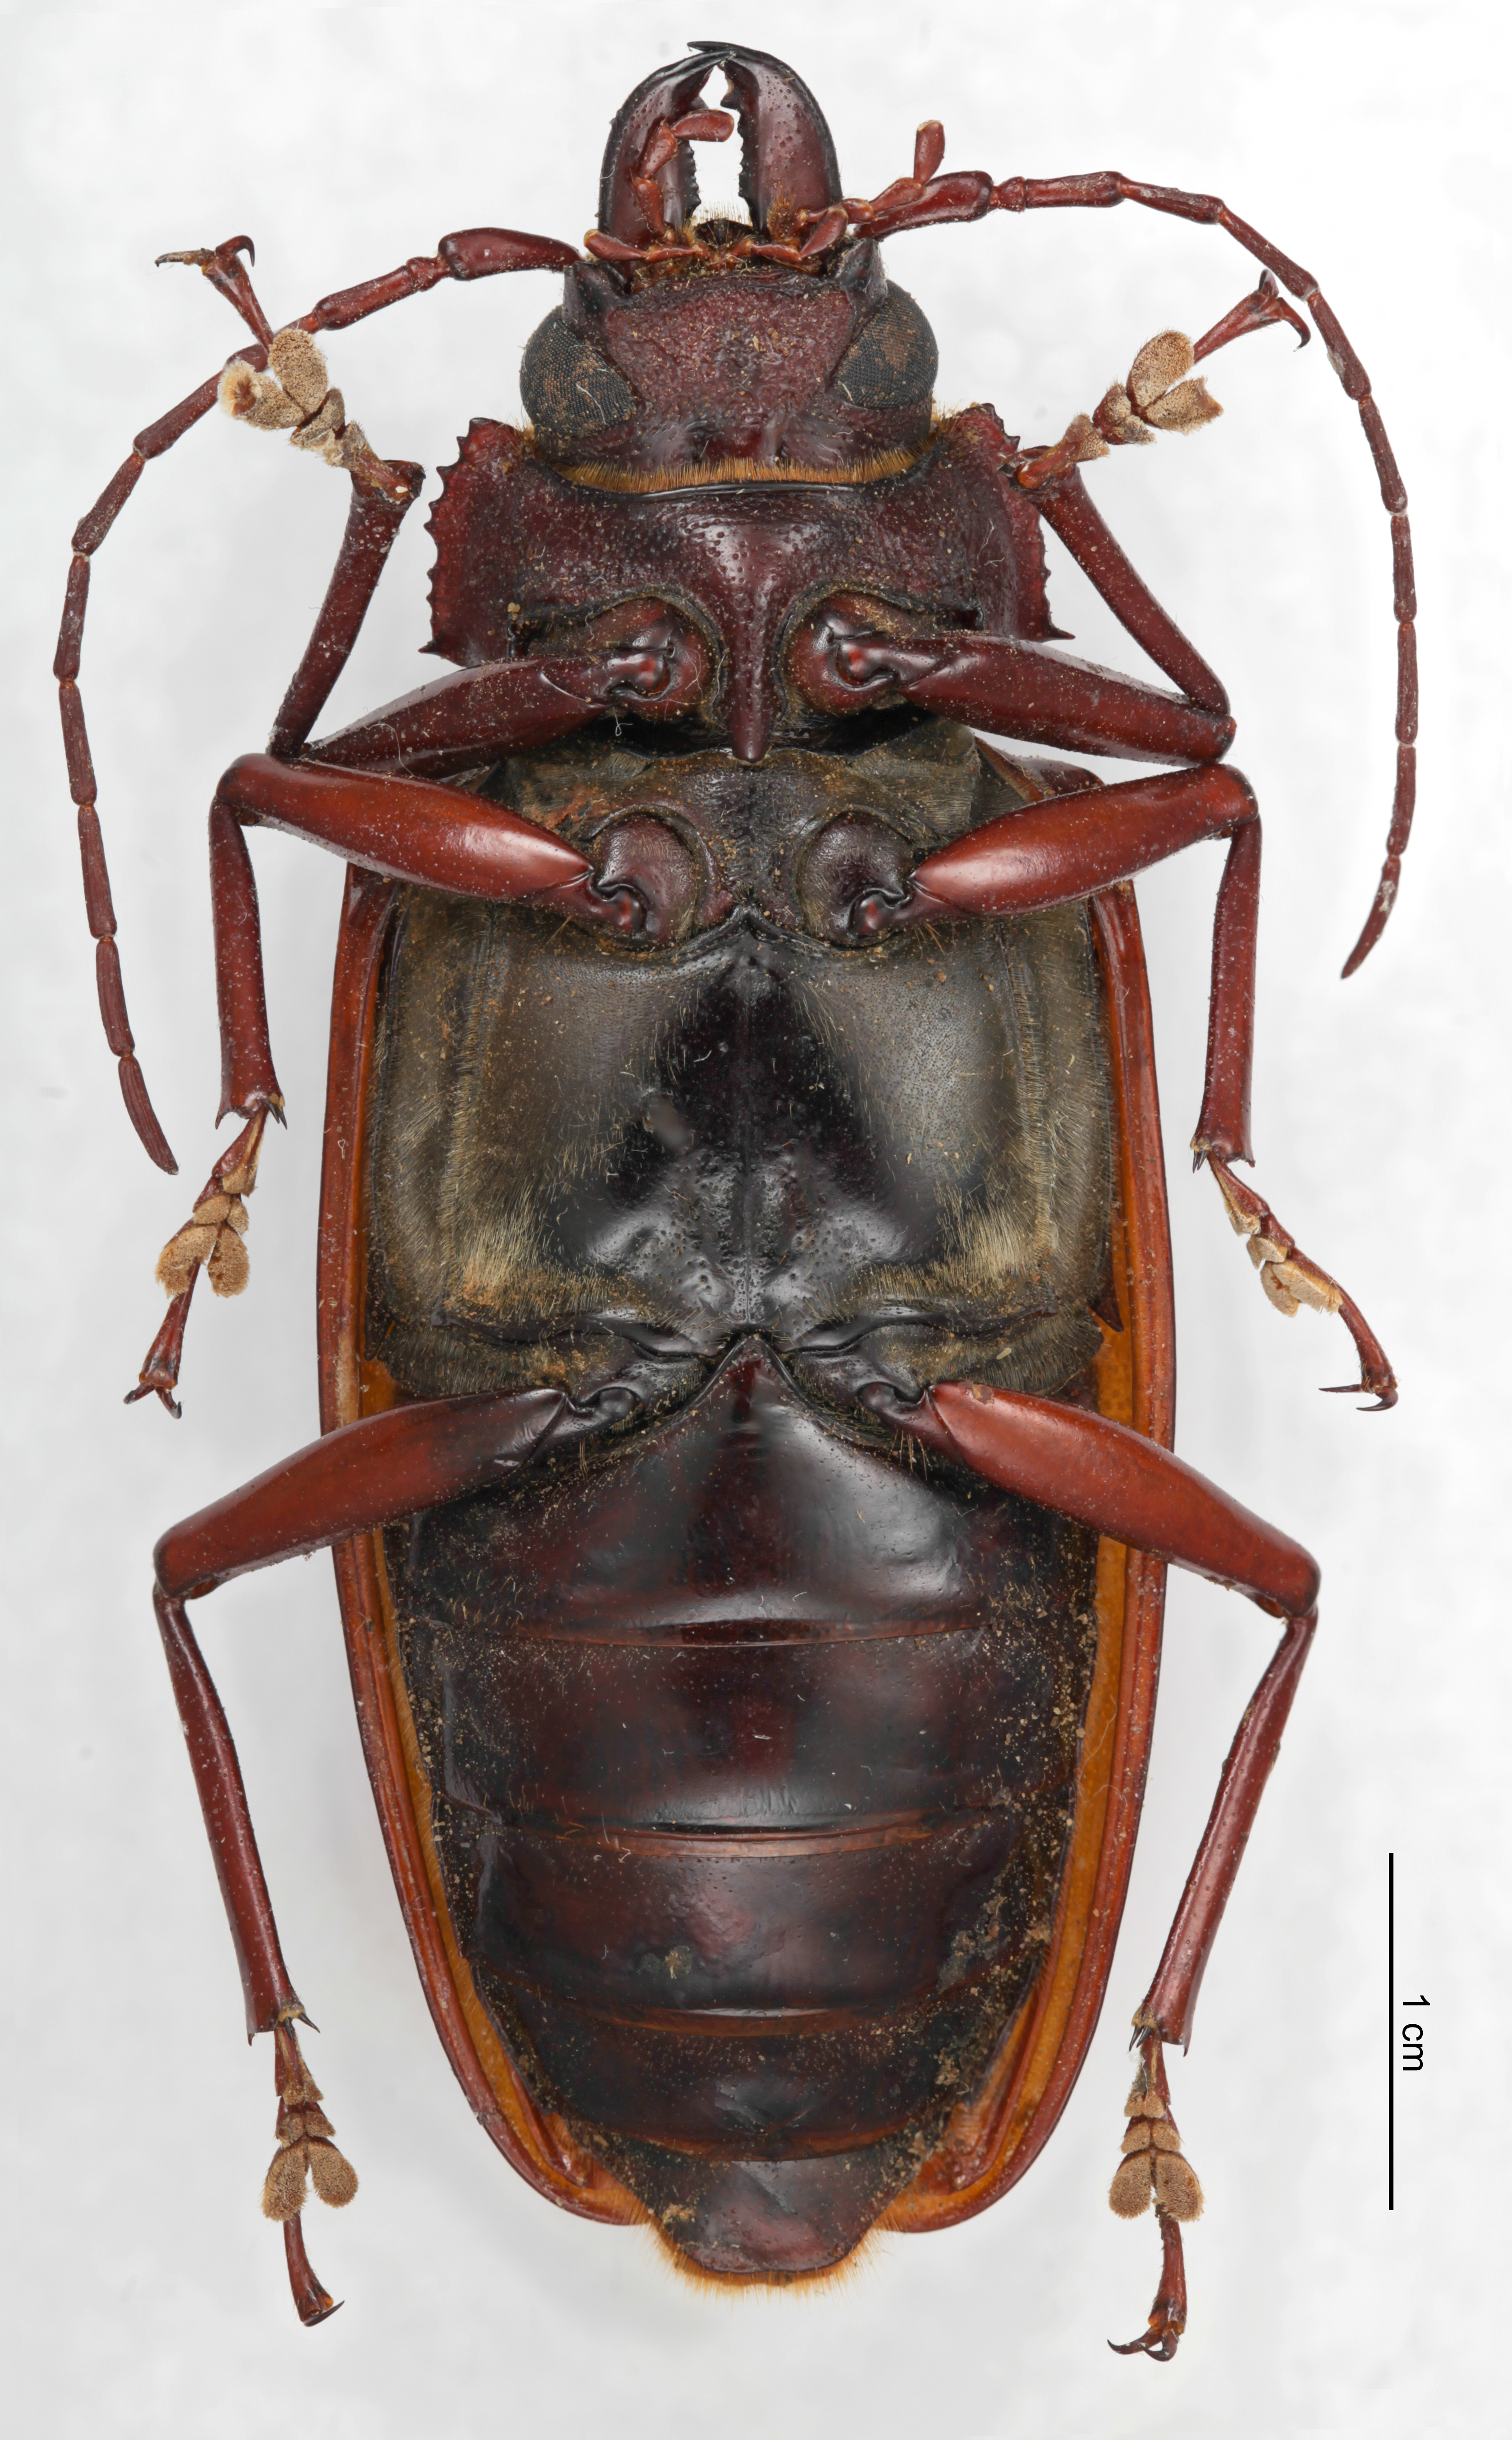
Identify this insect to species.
Stenodontes exsertus
